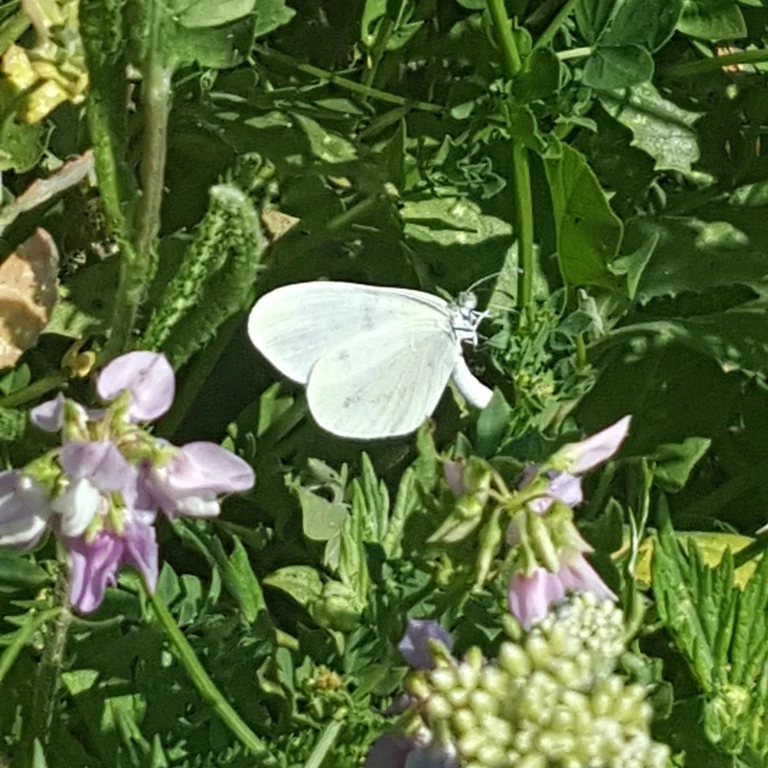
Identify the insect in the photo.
Leptidea sinapis/juvernica
